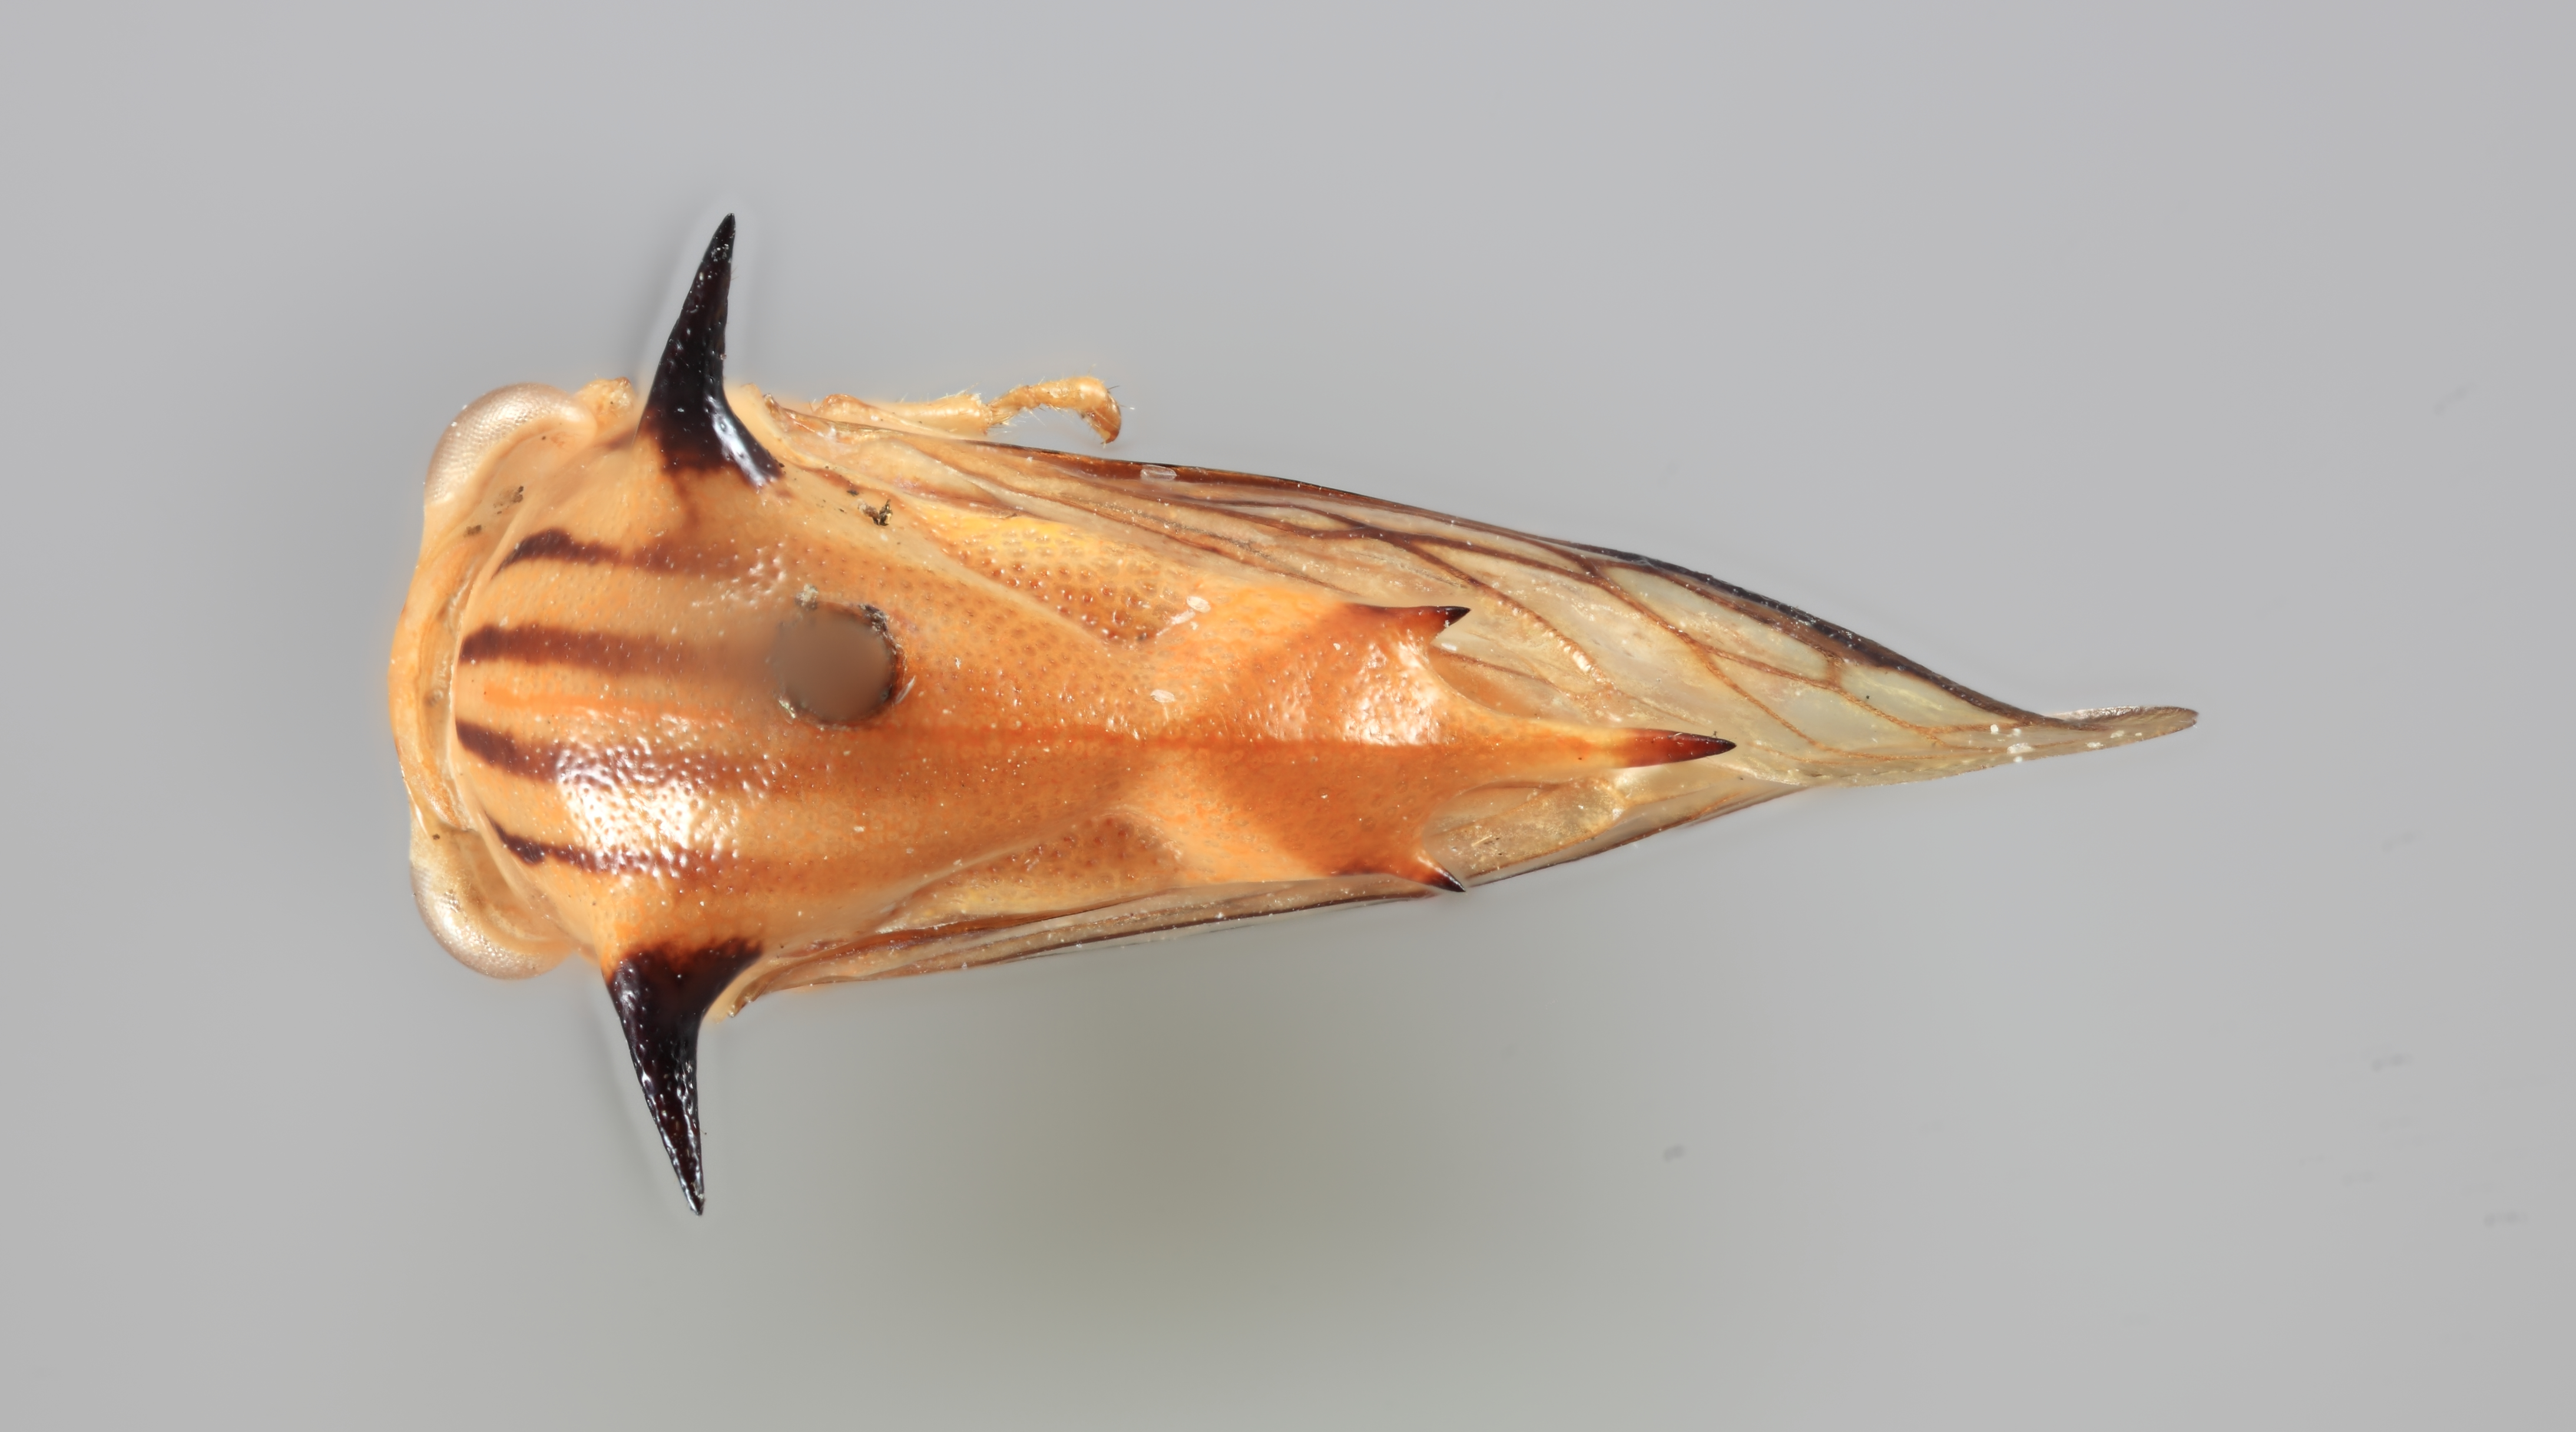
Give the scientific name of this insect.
Poppea zebrina
